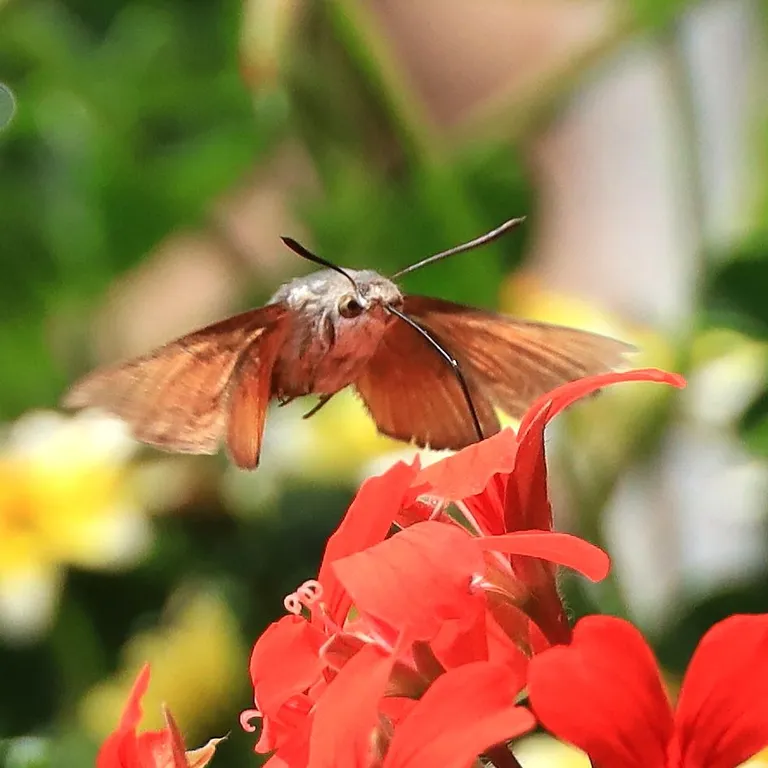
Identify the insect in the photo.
Macroglossum stellatarum
